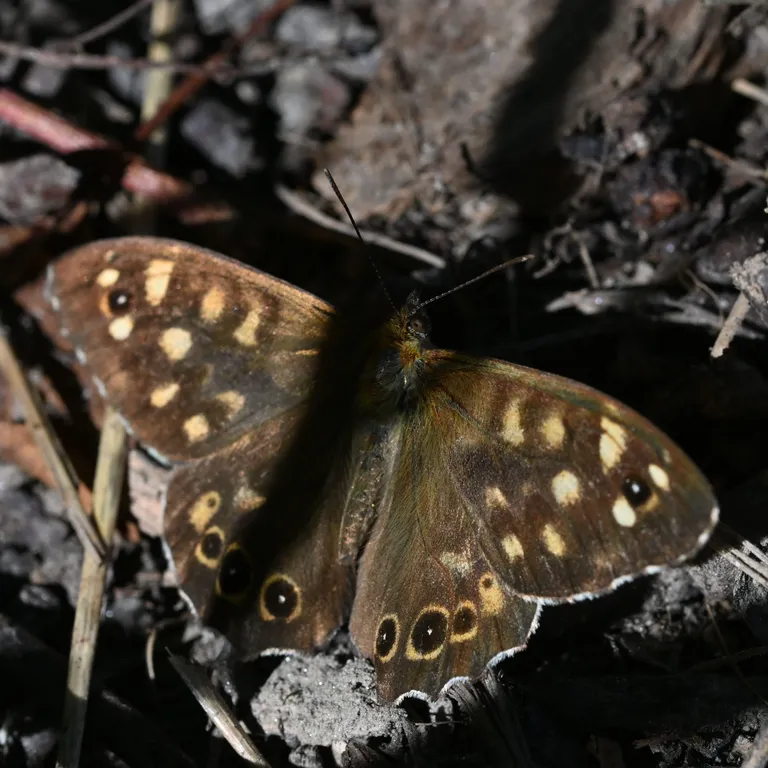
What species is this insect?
Pararge aegeria
